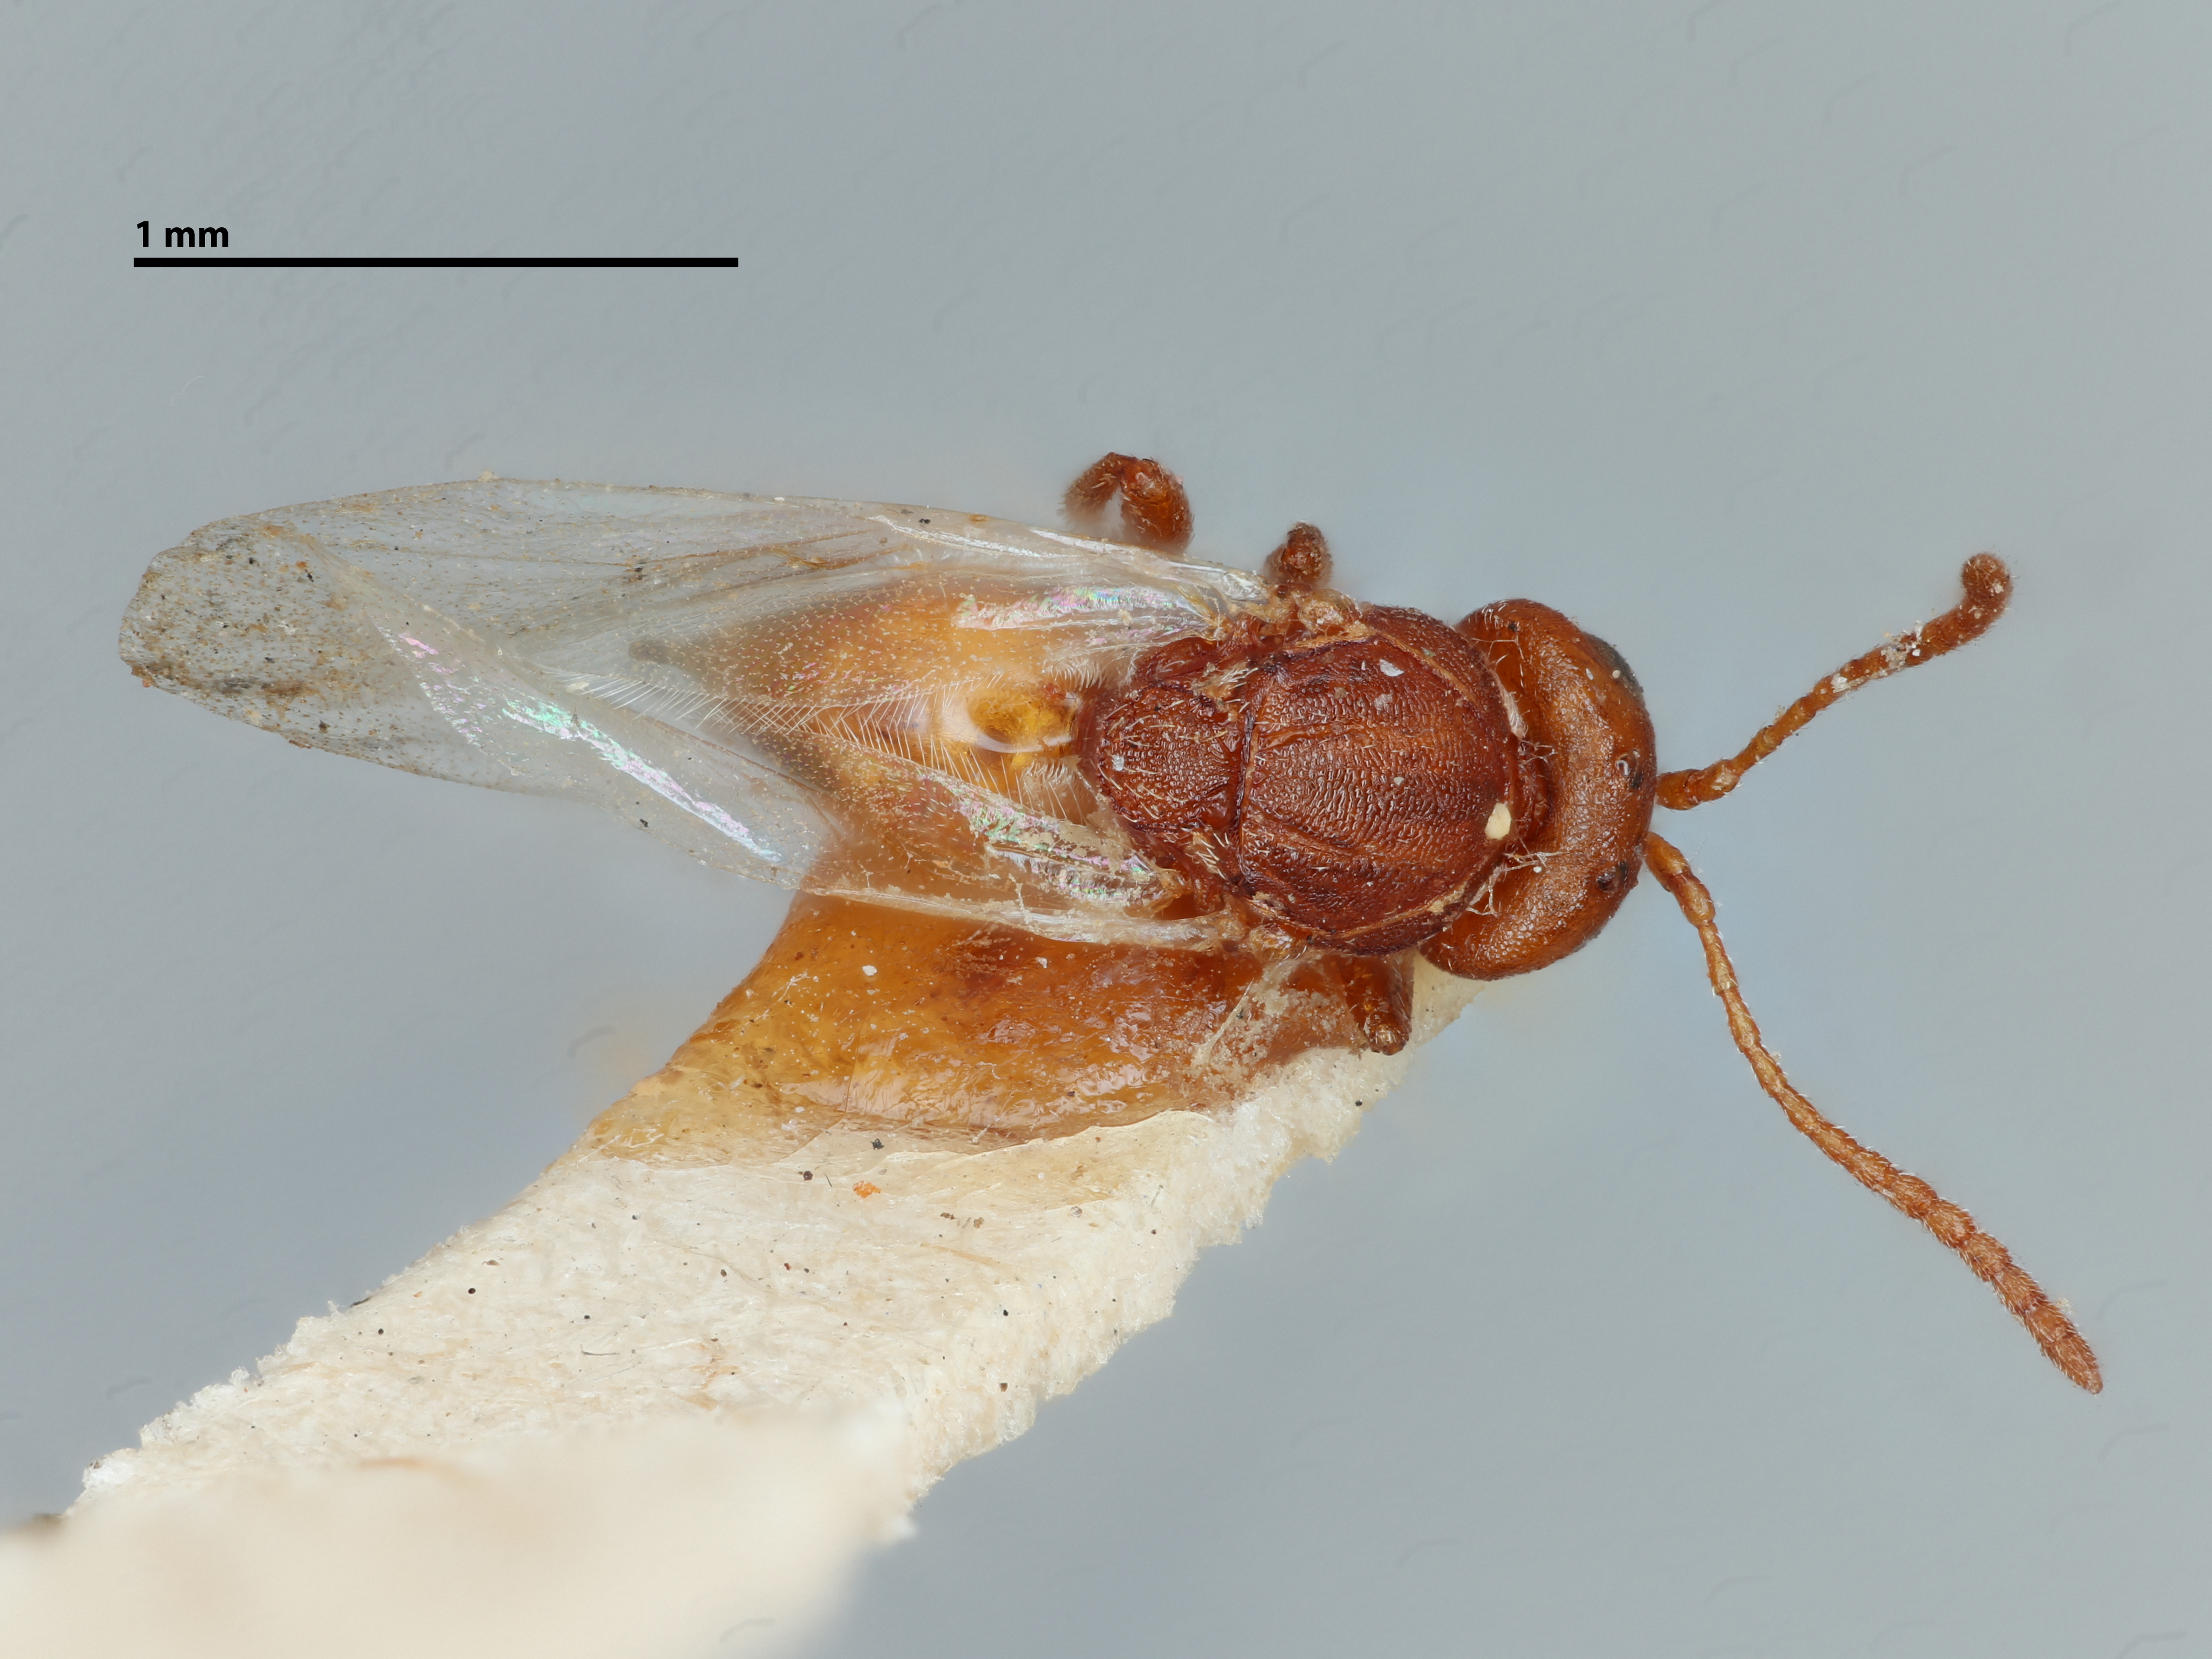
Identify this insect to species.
Cynips quercus
